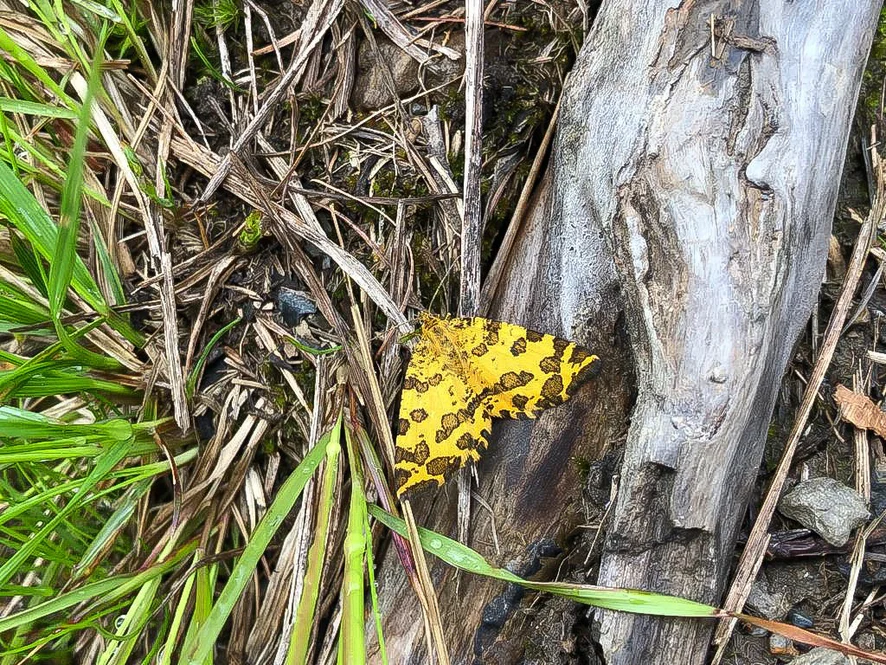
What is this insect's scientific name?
Pseudopanthera macularia
